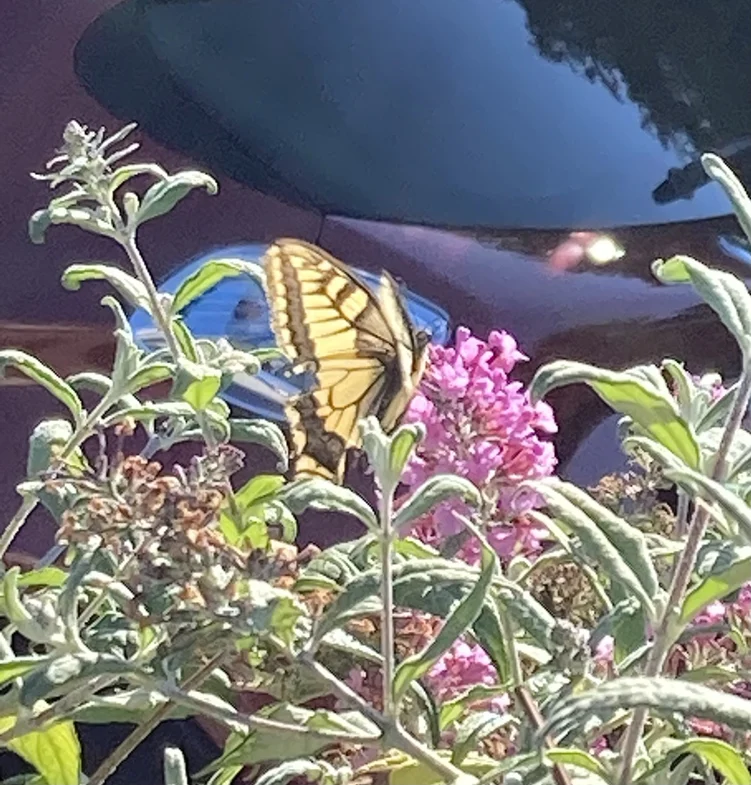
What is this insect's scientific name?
Papilio machaon
